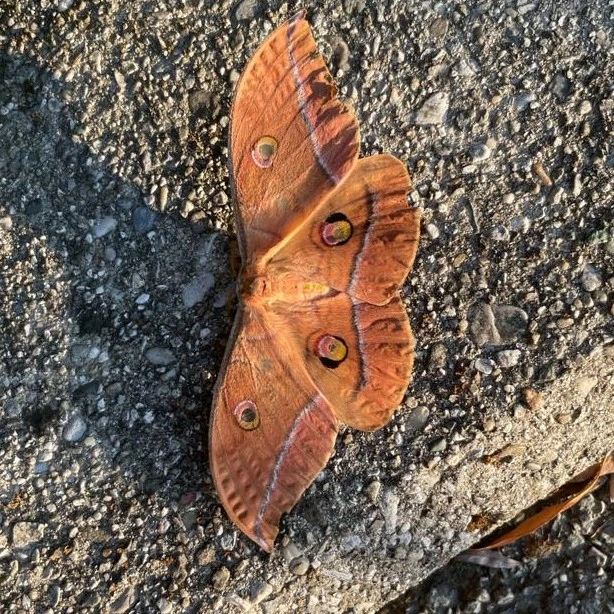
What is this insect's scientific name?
Antheraea yamamai
